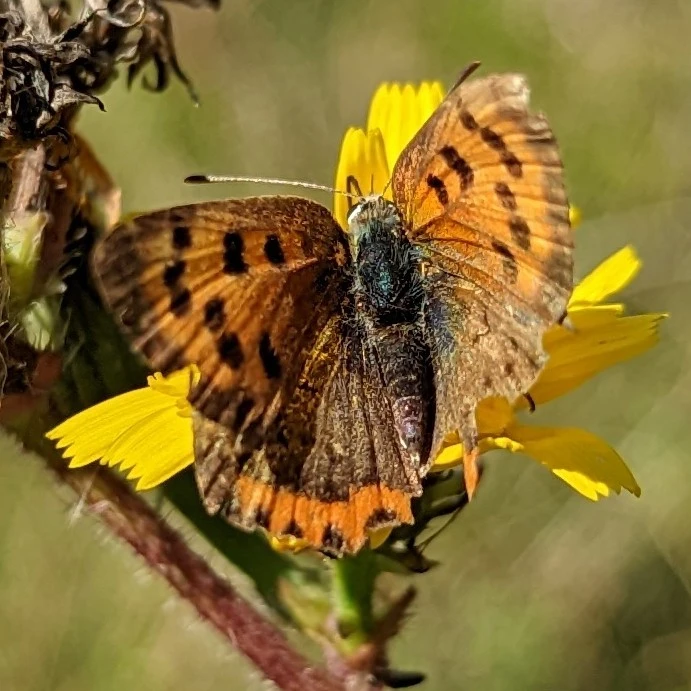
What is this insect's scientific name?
Lycaena phlaeas
